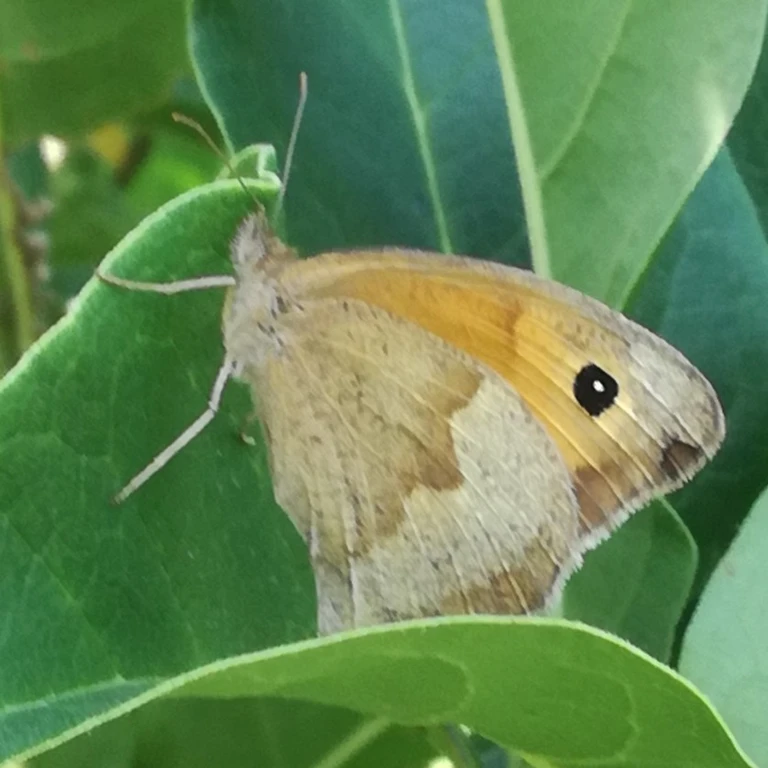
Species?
Maniola jurtina
